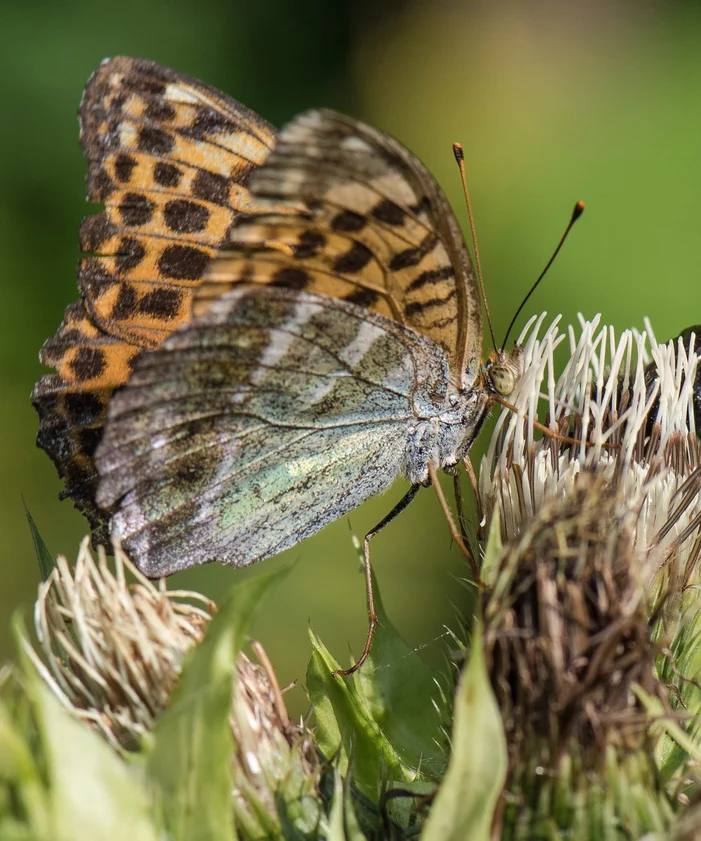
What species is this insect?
Argynnis paphia
